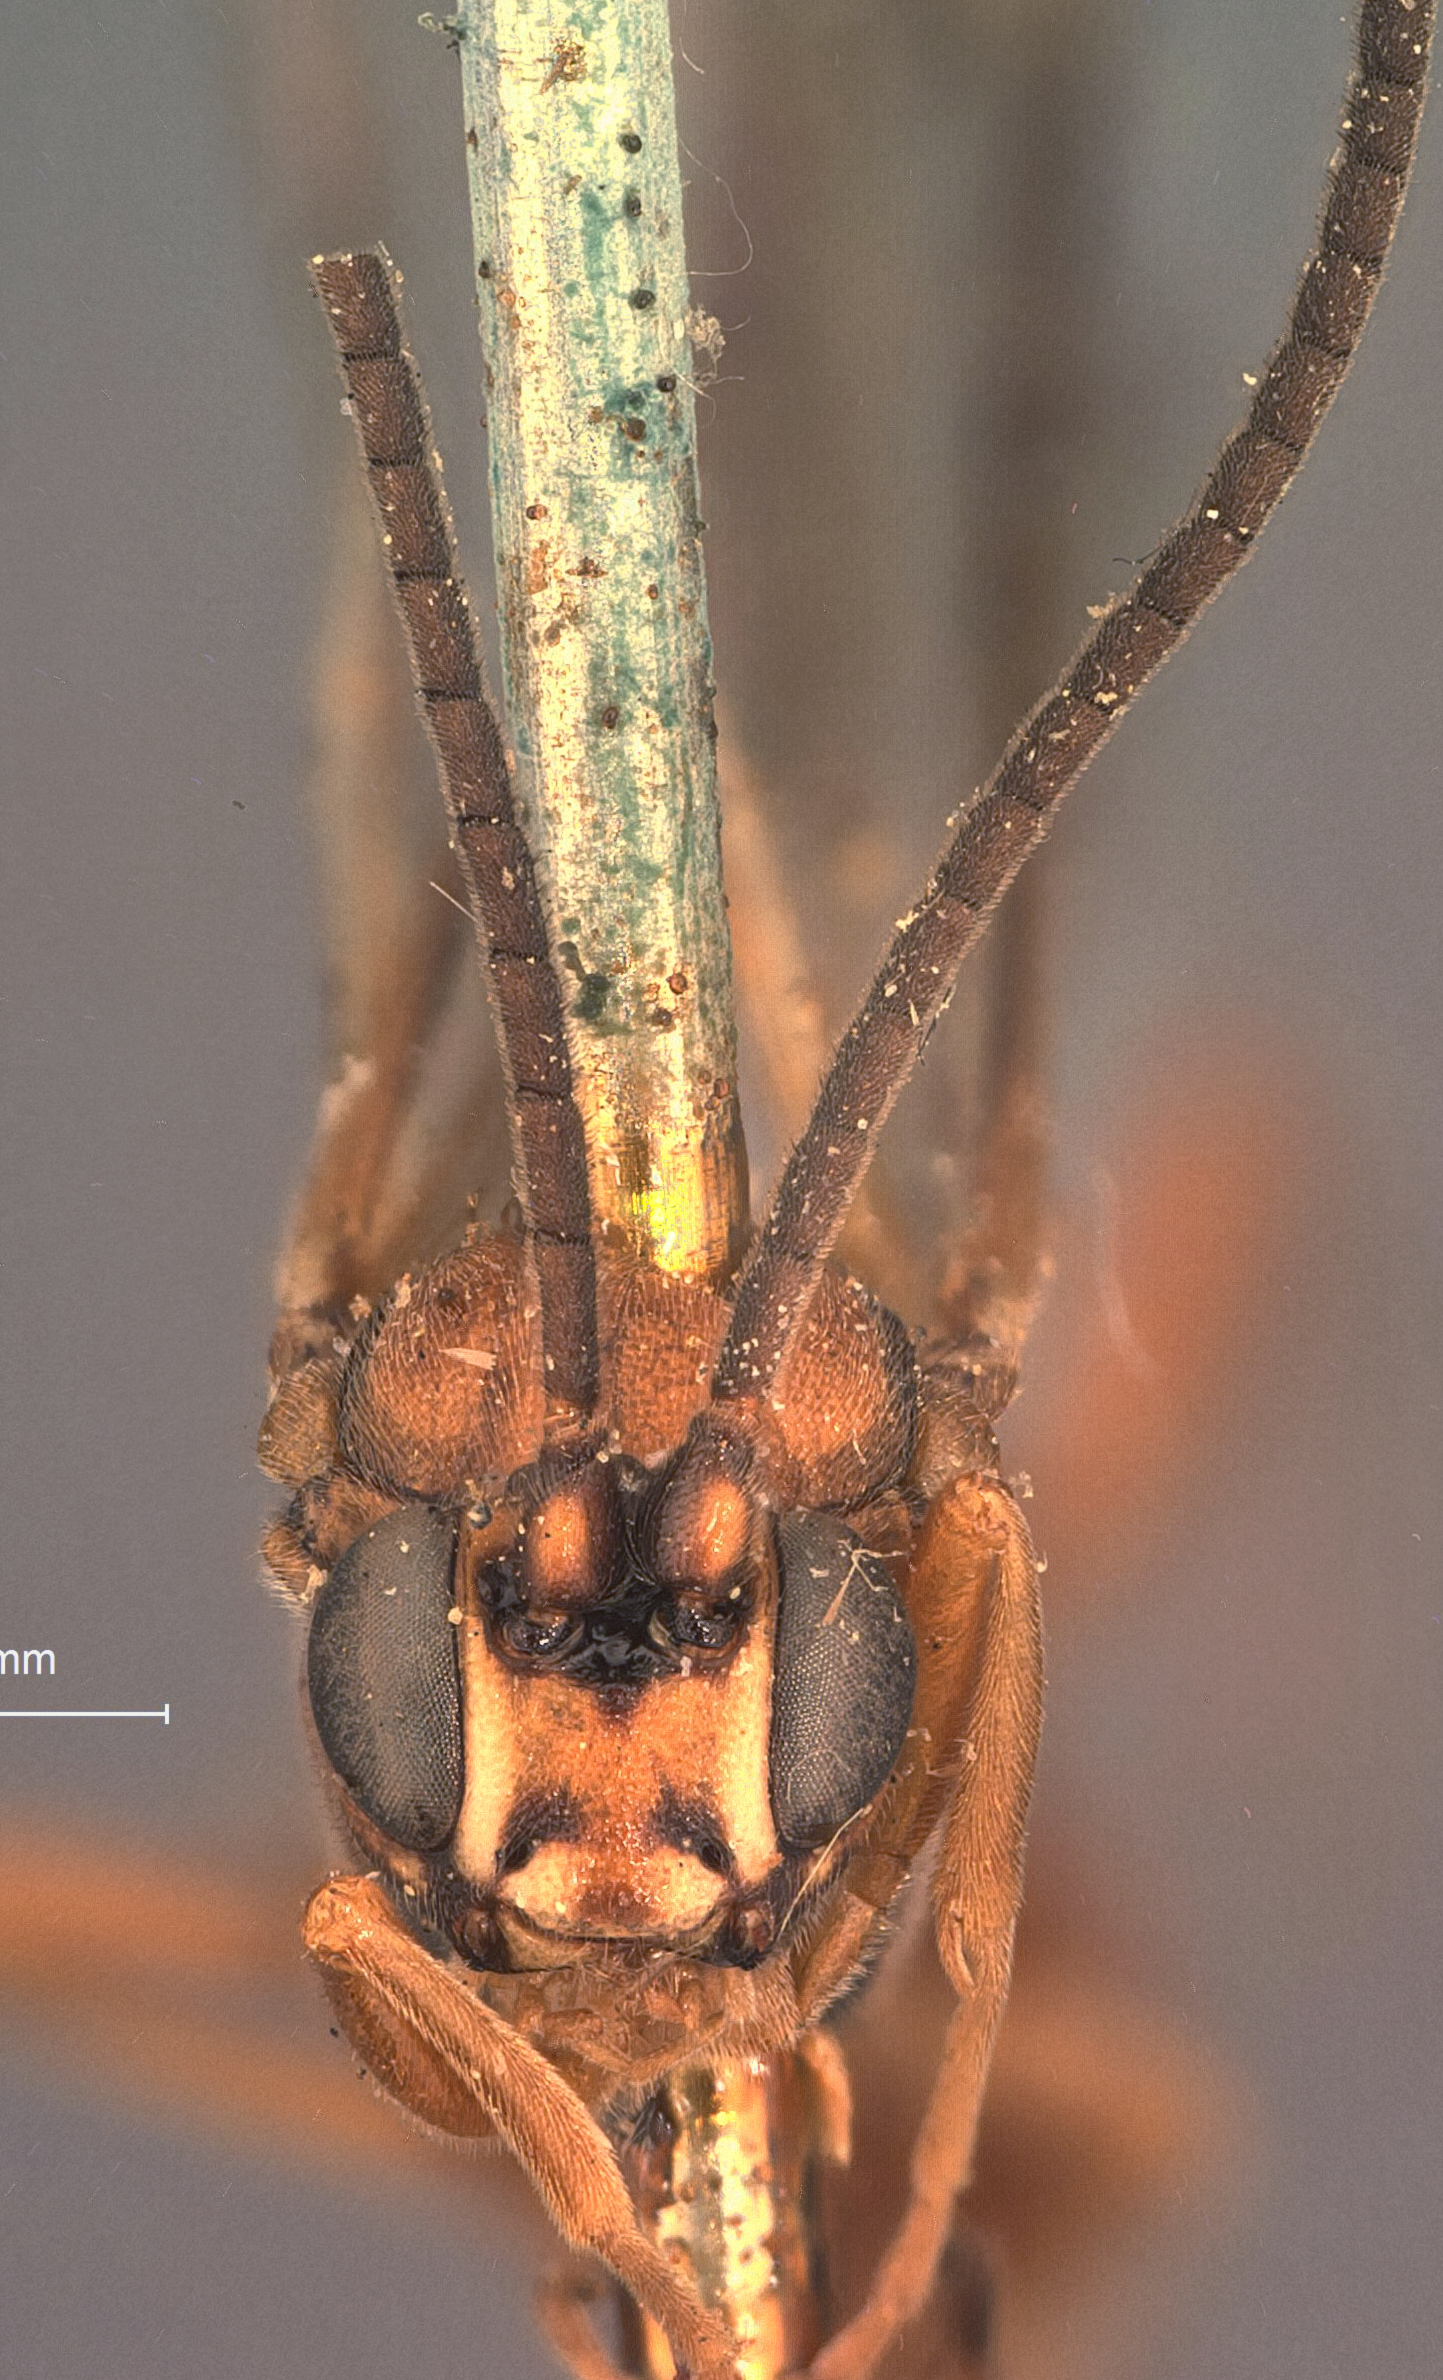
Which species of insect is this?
Probolus subdentatus
